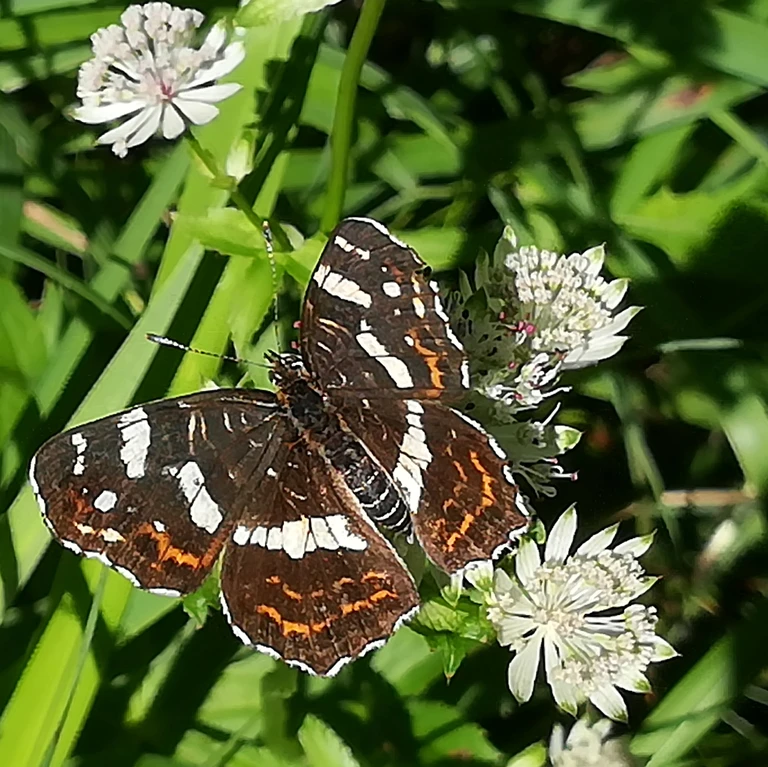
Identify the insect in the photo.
Araschnia levana
